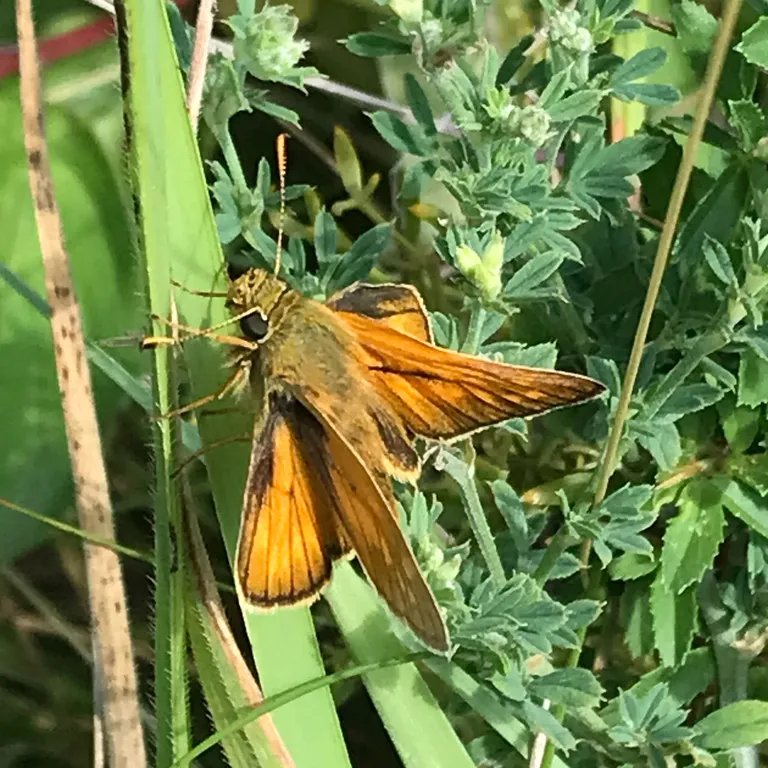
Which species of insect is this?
Ochlodes sylvanus (also Ochlodes venata)
